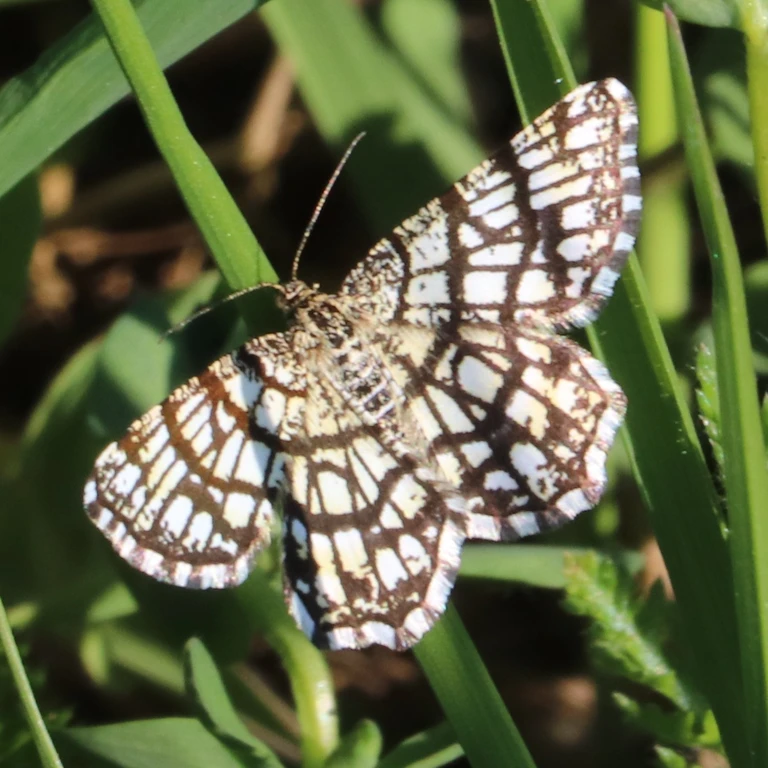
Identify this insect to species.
Chiasmia clathrata
